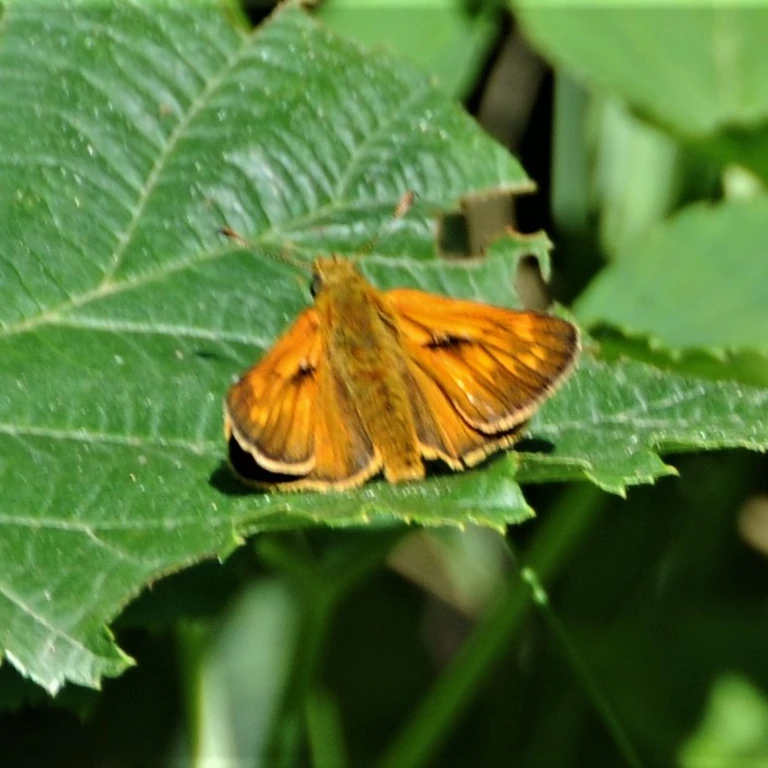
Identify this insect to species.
Ochlodes sylvanus (also Ochlodes venata)
